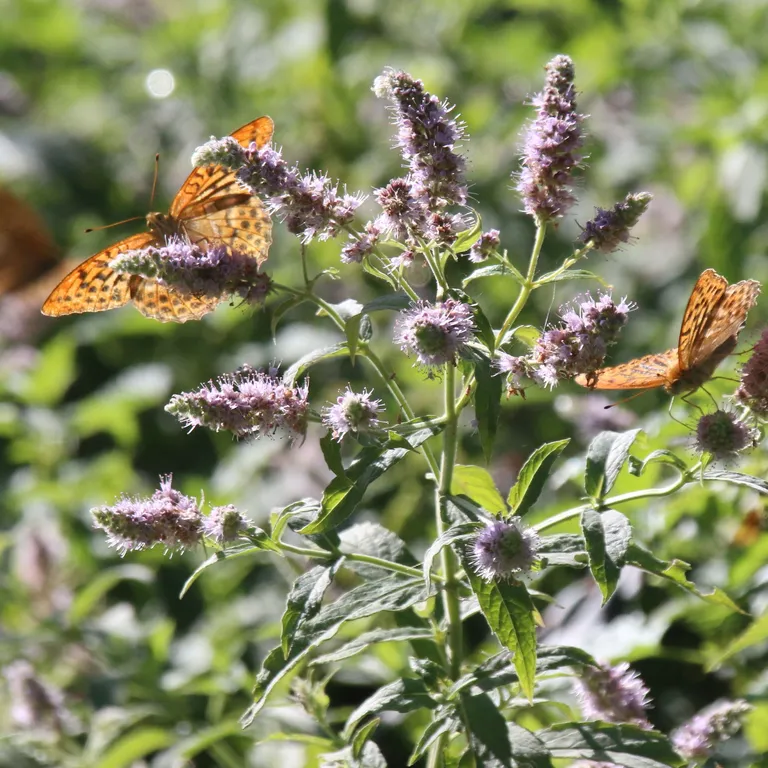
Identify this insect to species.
Argynnis paphia
